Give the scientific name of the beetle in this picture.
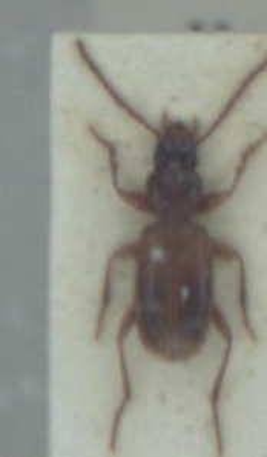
Trechoblemus micros
